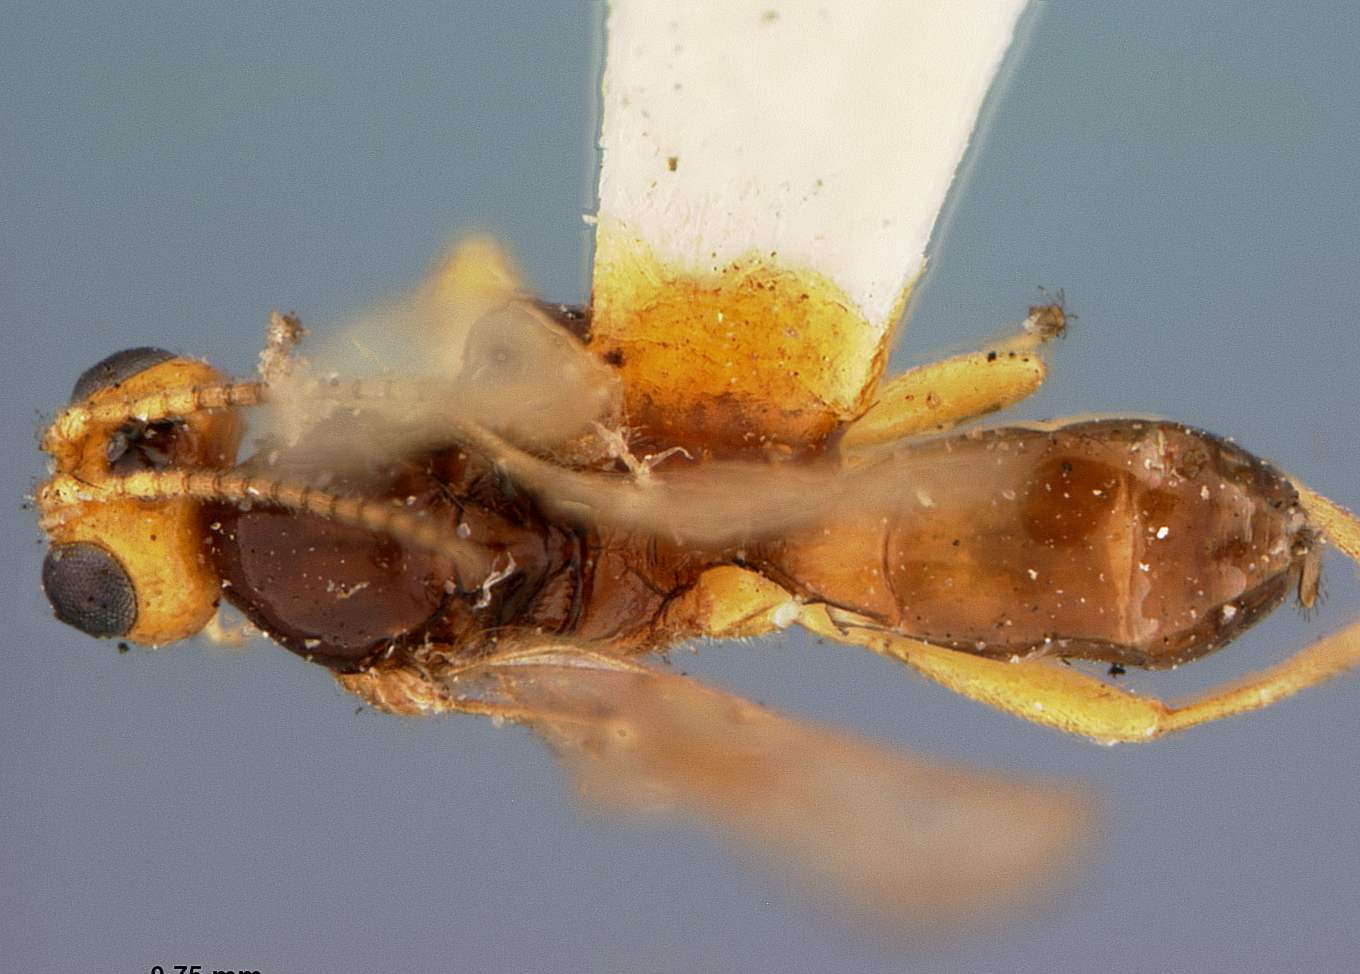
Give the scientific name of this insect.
Syniratus brevicornis
